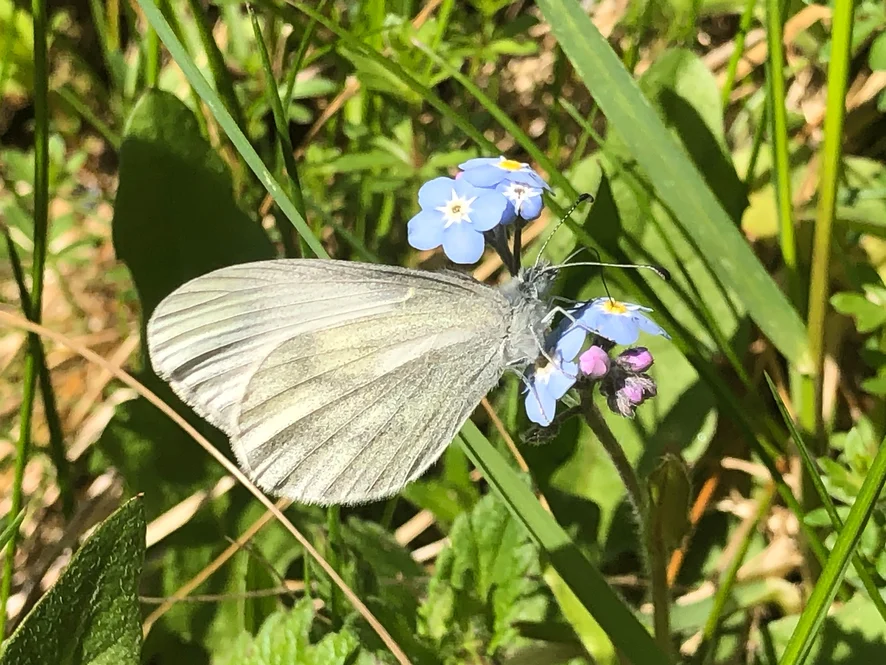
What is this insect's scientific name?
Leptidea sinapis/juvernica
